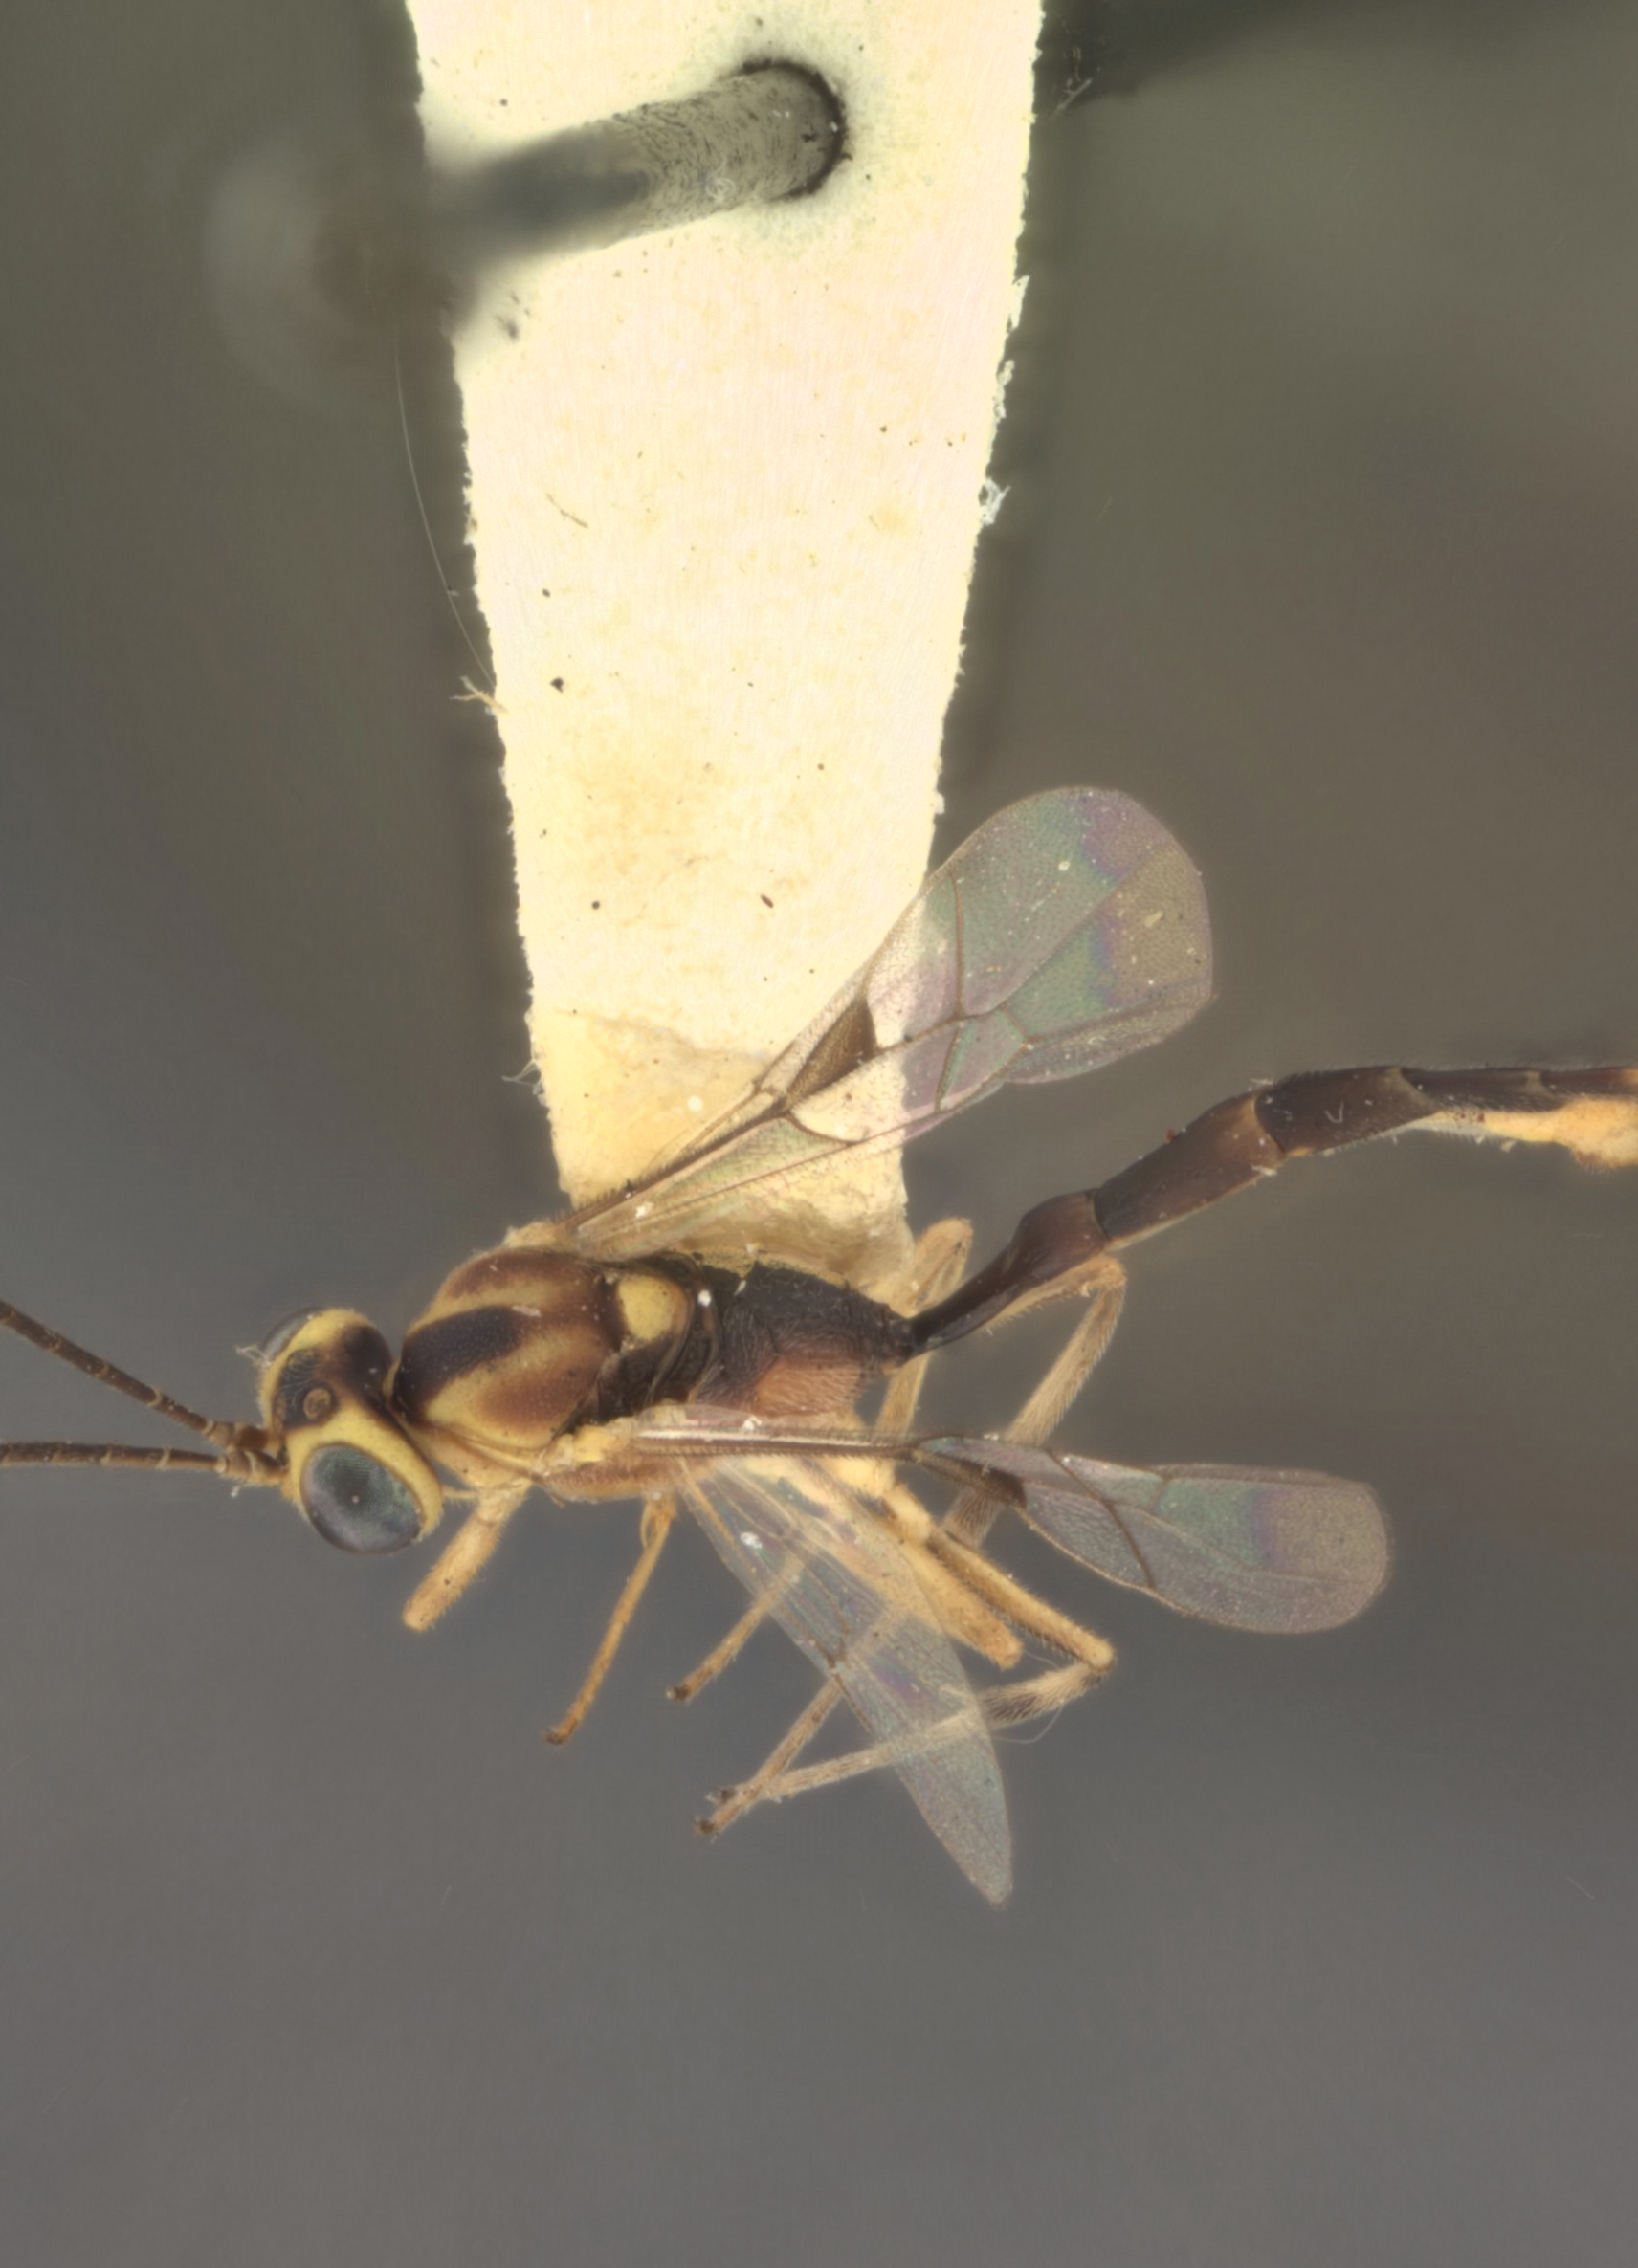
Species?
Cremastus grapholithae
